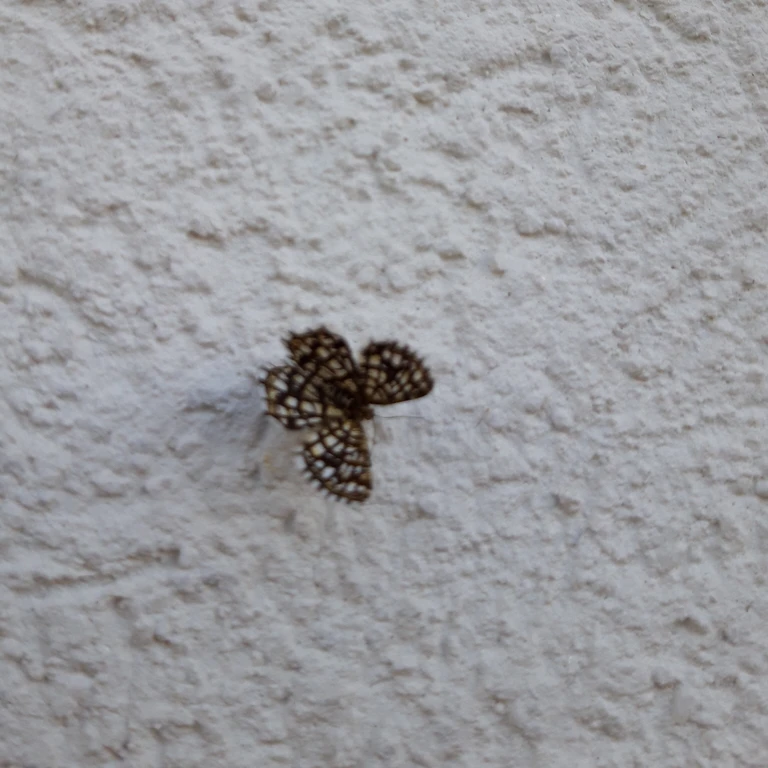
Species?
Chiasmia clathrata
